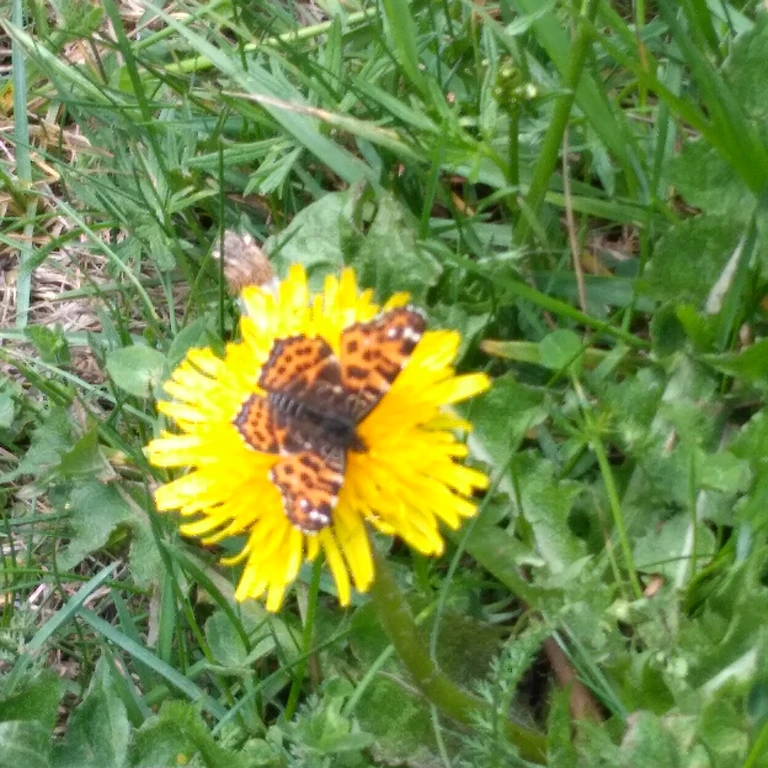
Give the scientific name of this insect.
Araschnia levana
